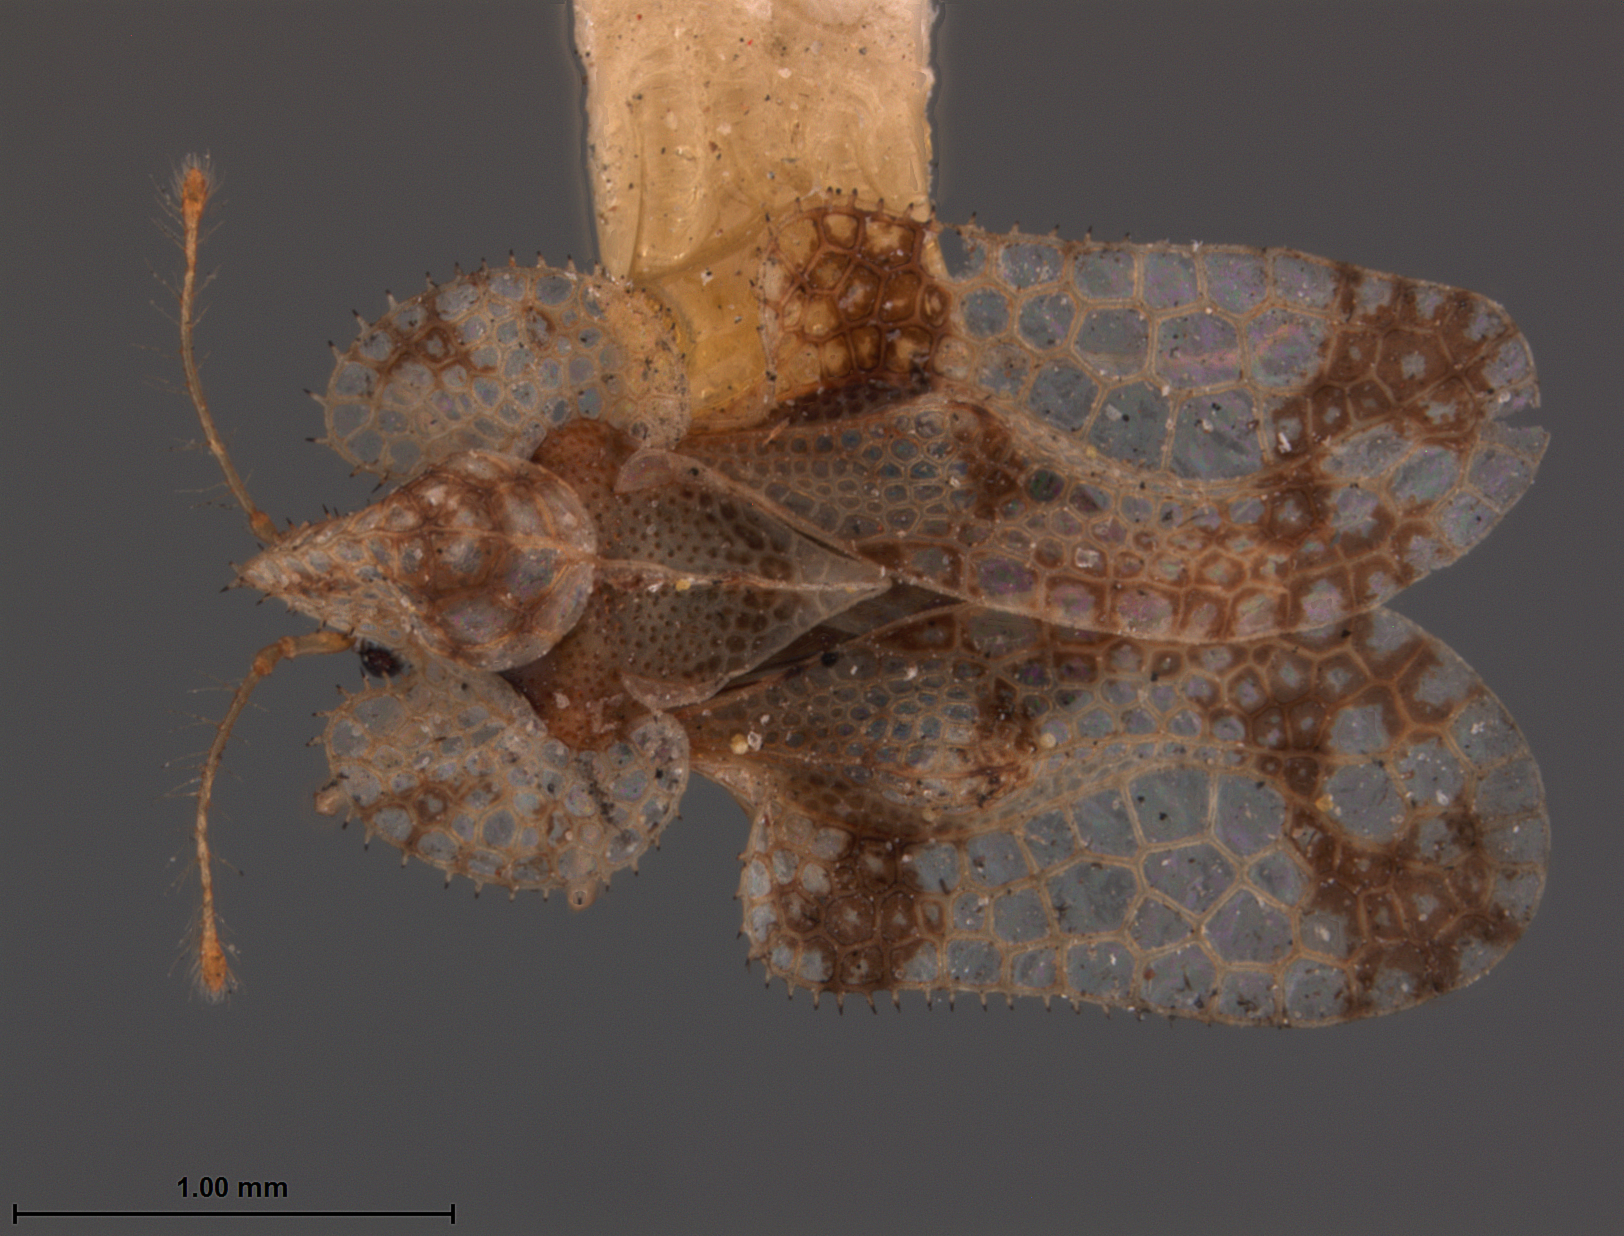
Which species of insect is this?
Corythuca bellula
